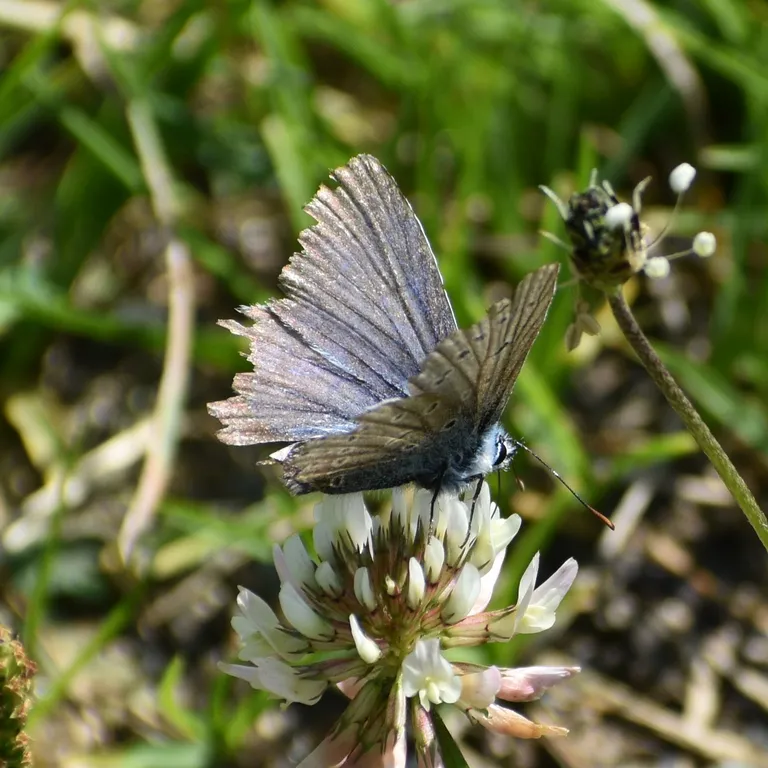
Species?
Polyommatus icarus
